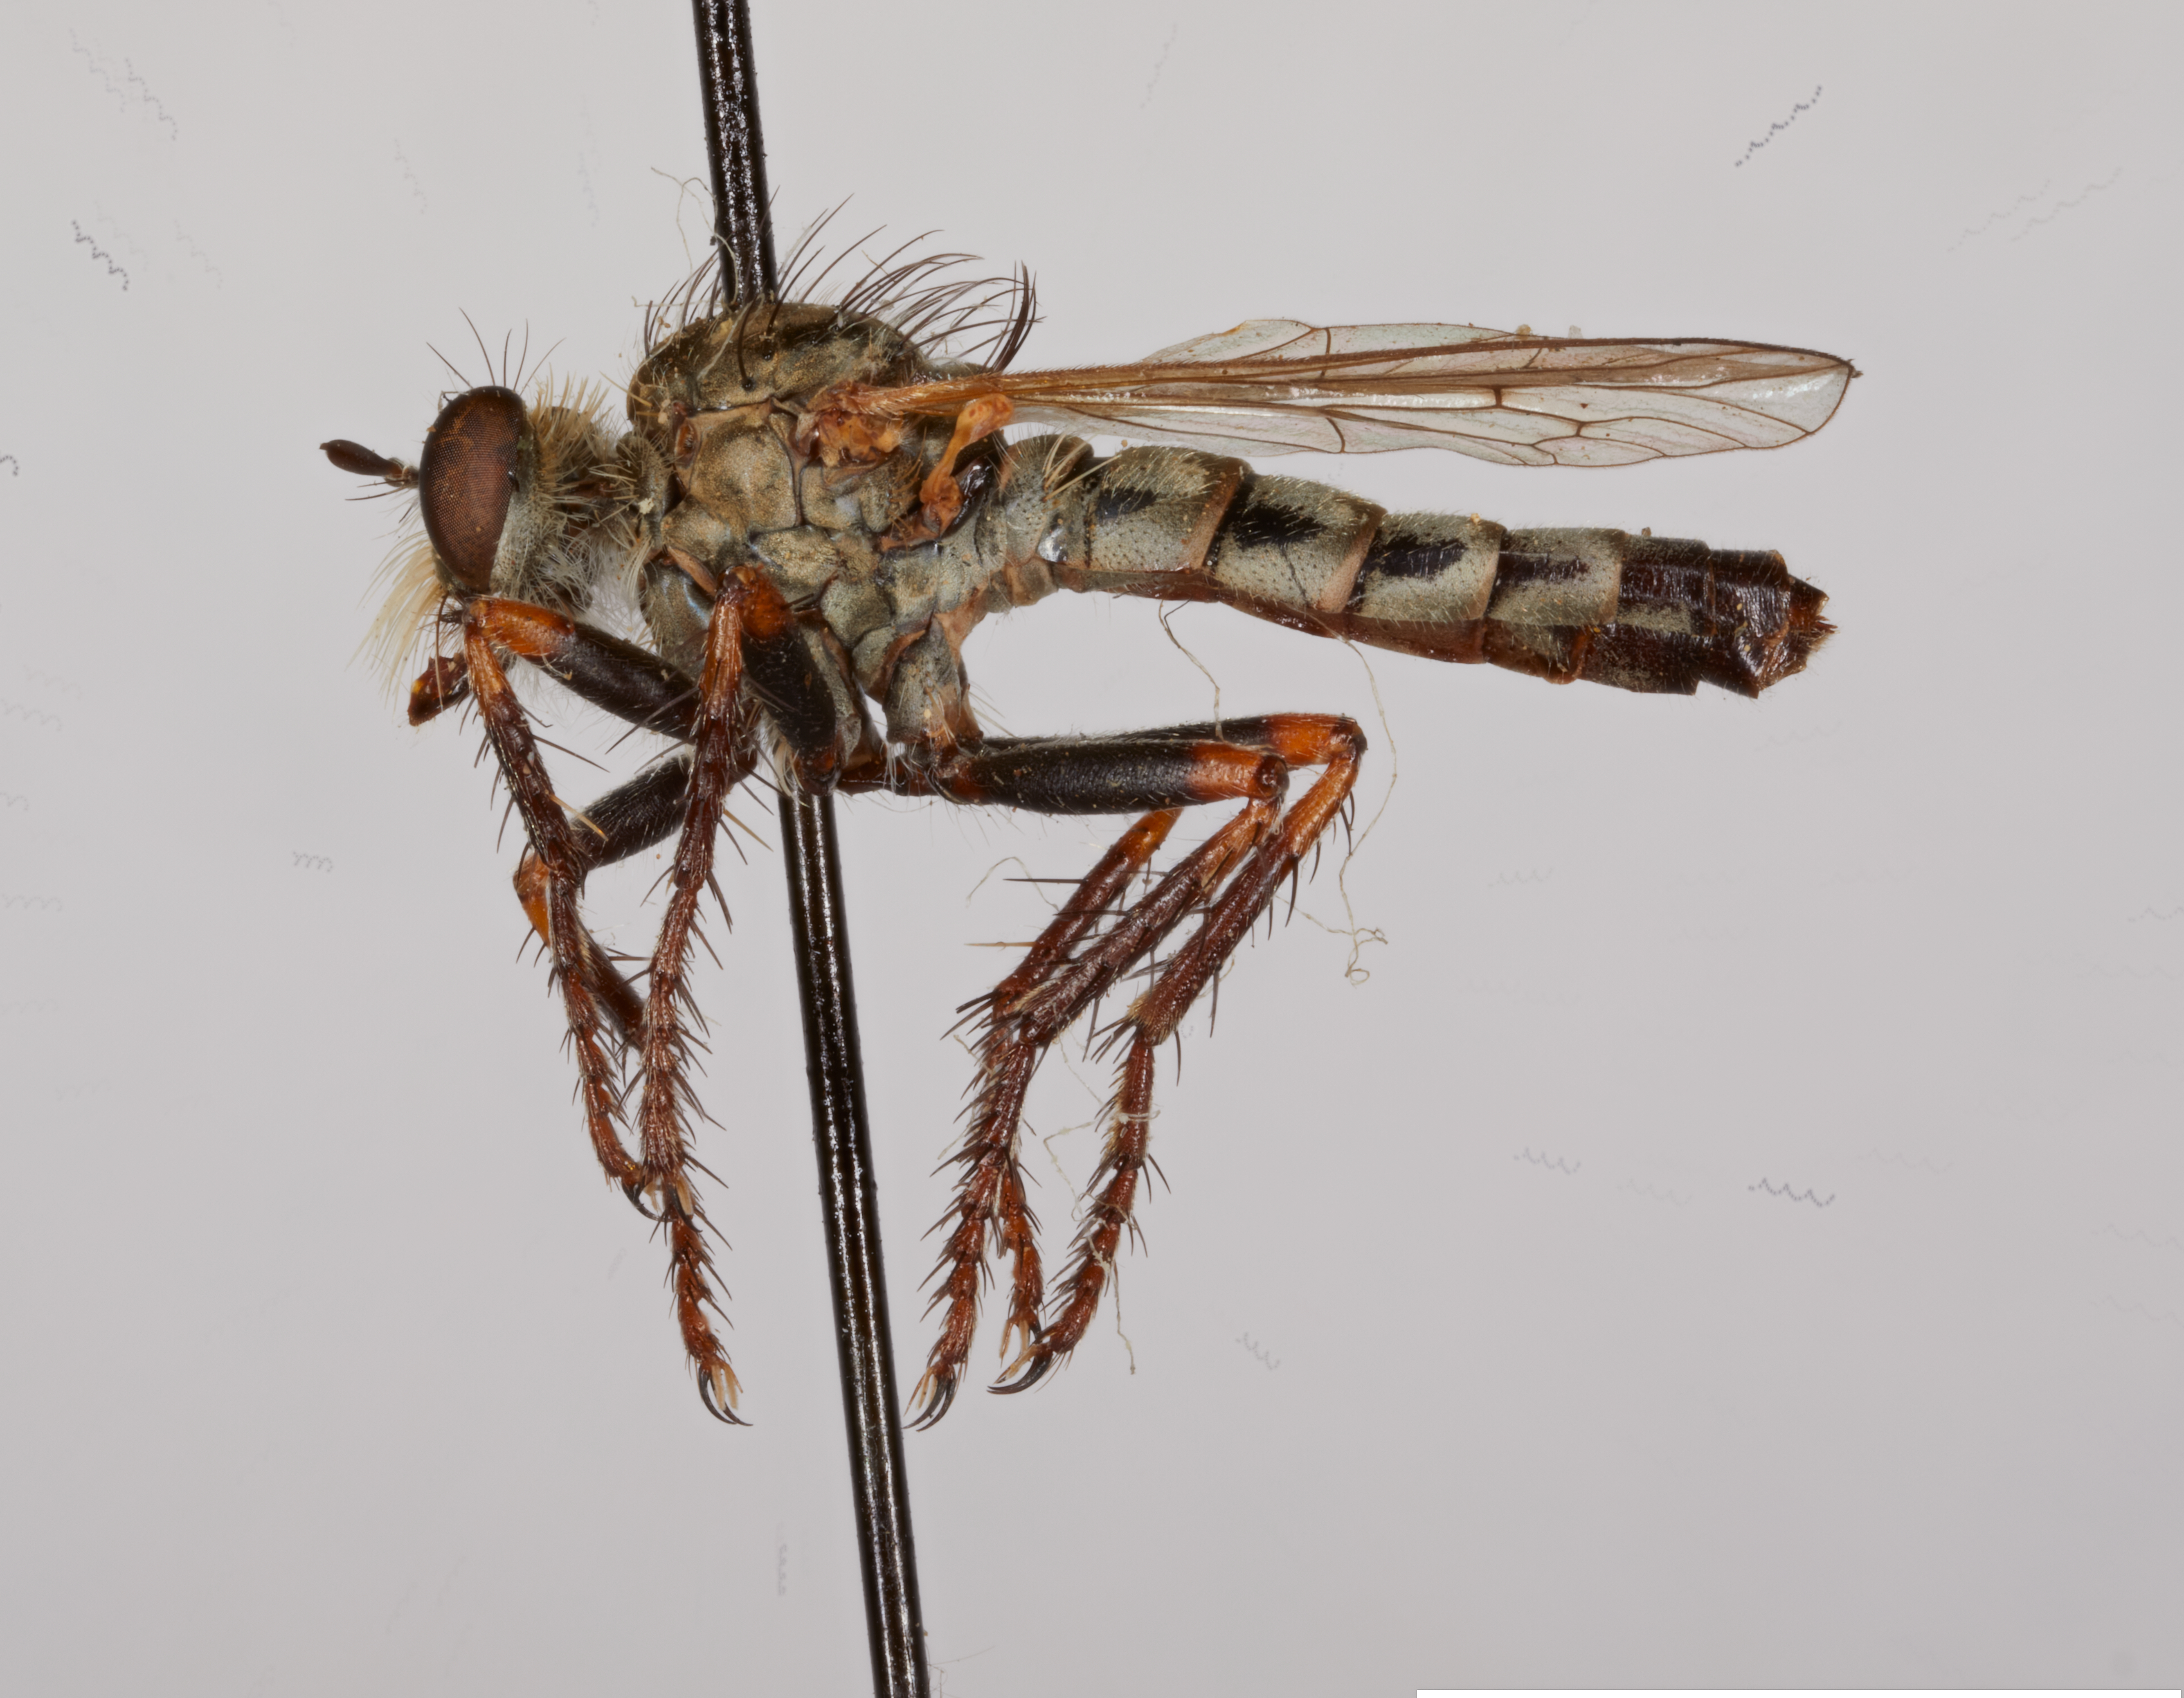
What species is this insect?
Lestomyia montis
